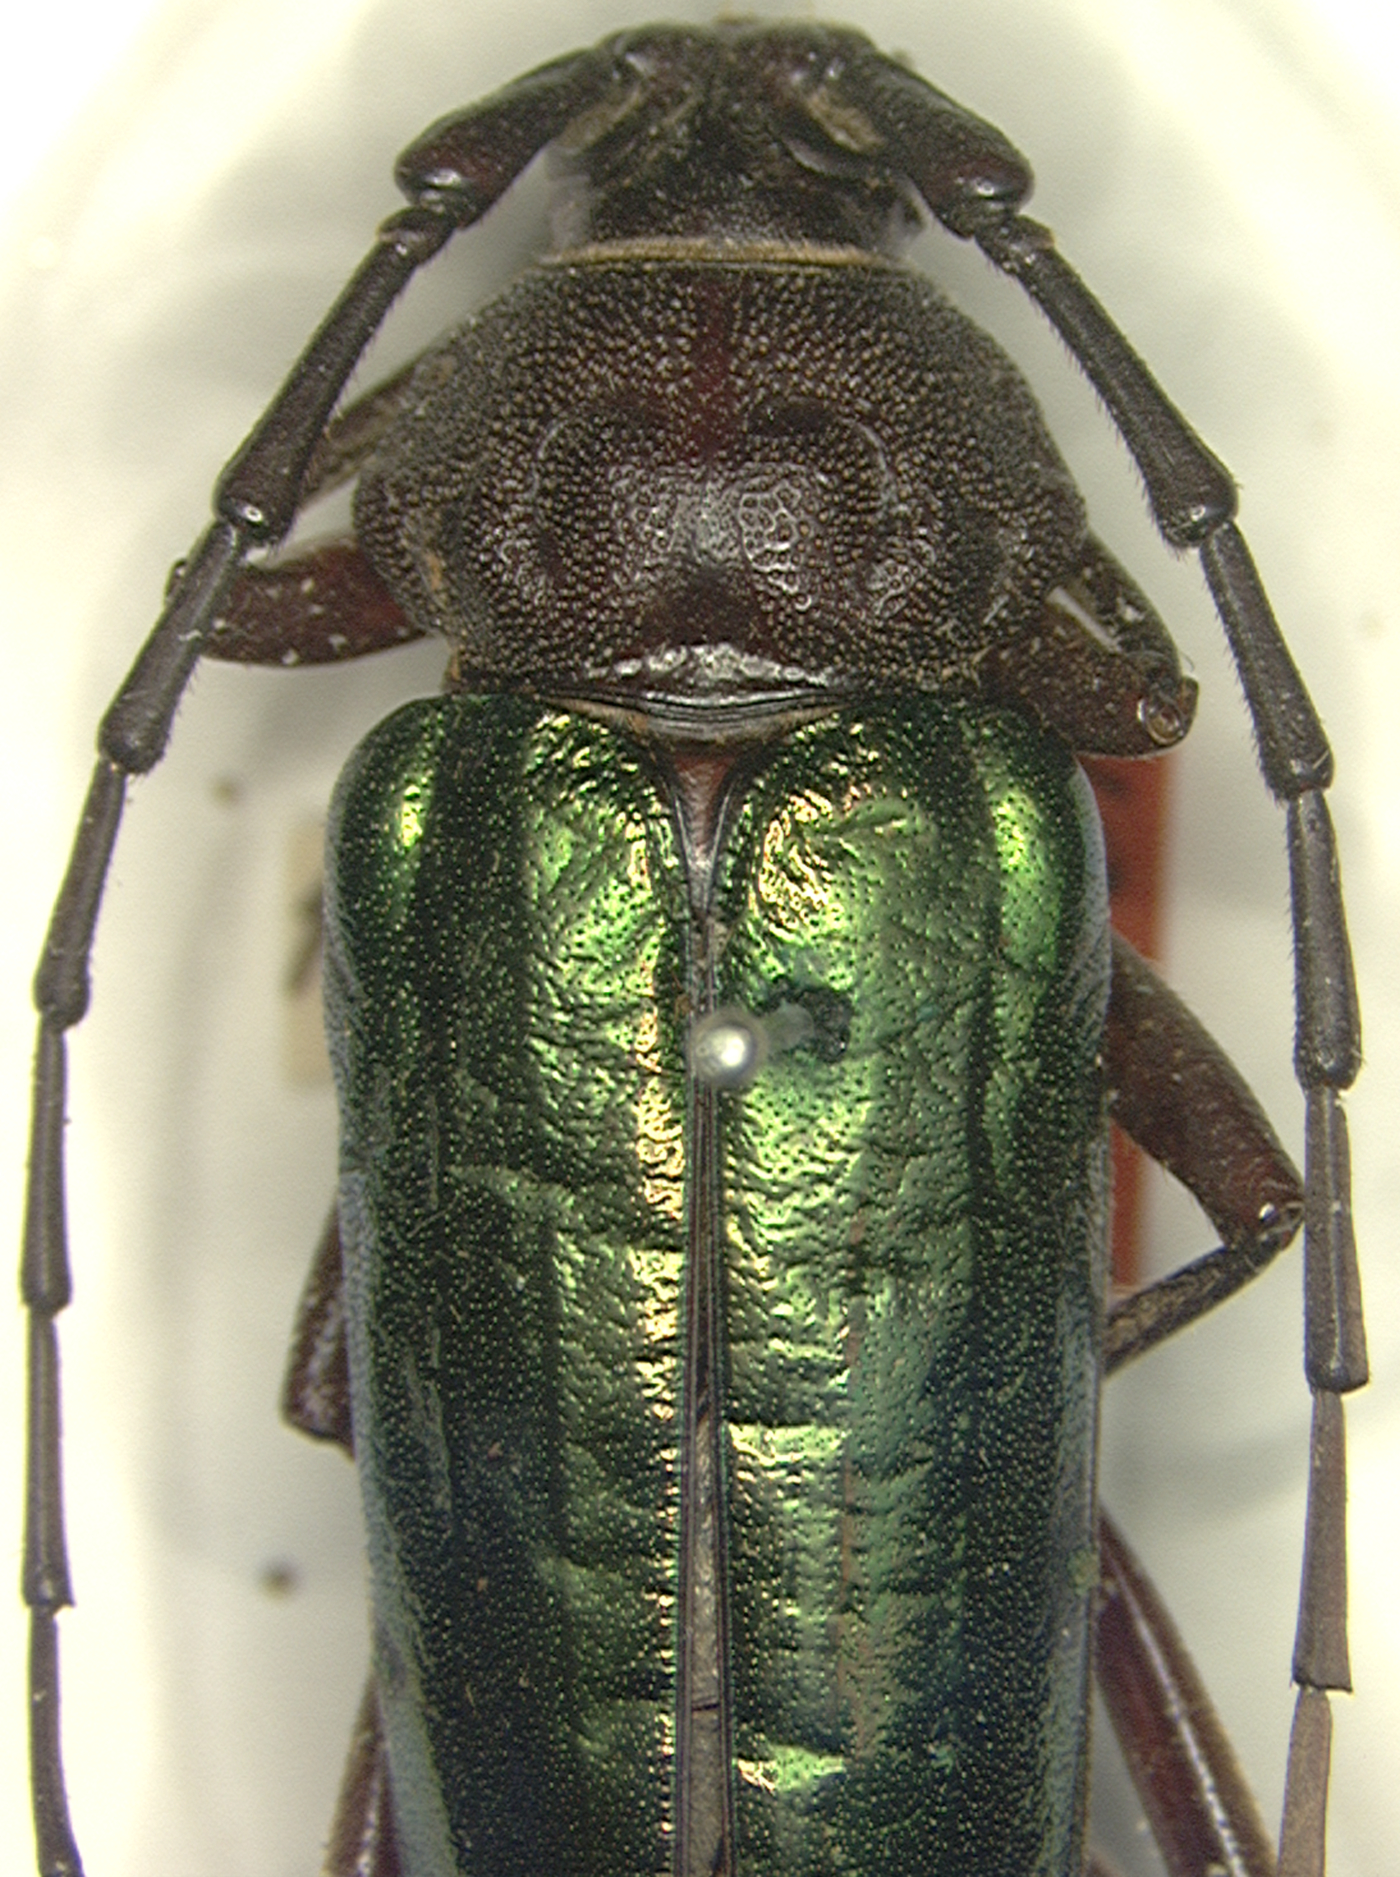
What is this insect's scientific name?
Crioprosopus praestans
